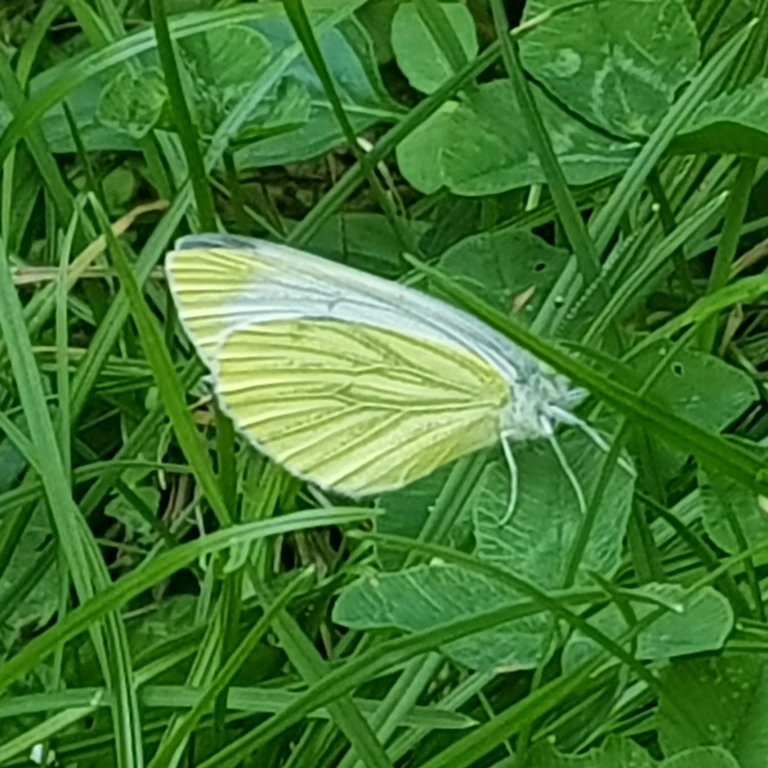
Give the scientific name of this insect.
Pieris napi
